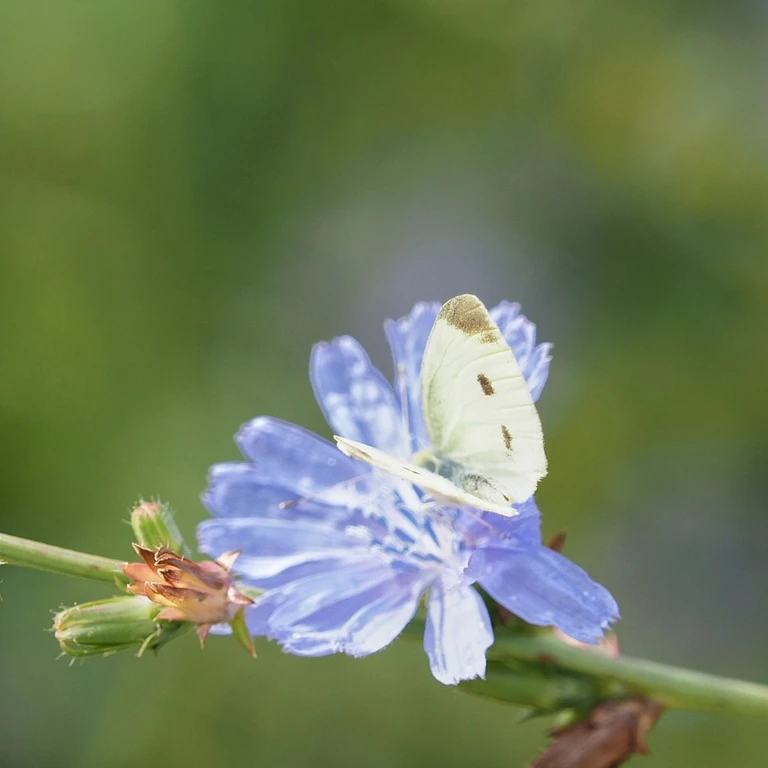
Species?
Pieris rapae
